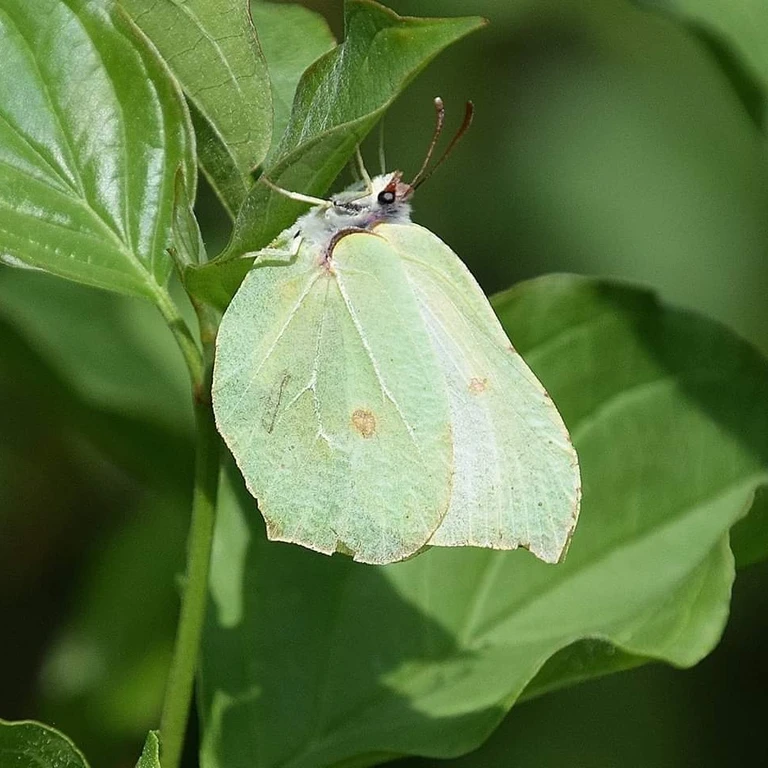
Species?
Gonepteryx rhamni
